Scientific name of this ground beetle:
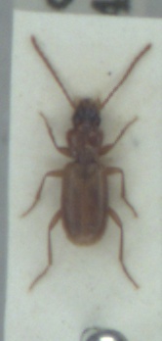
Trechoblemus micros
